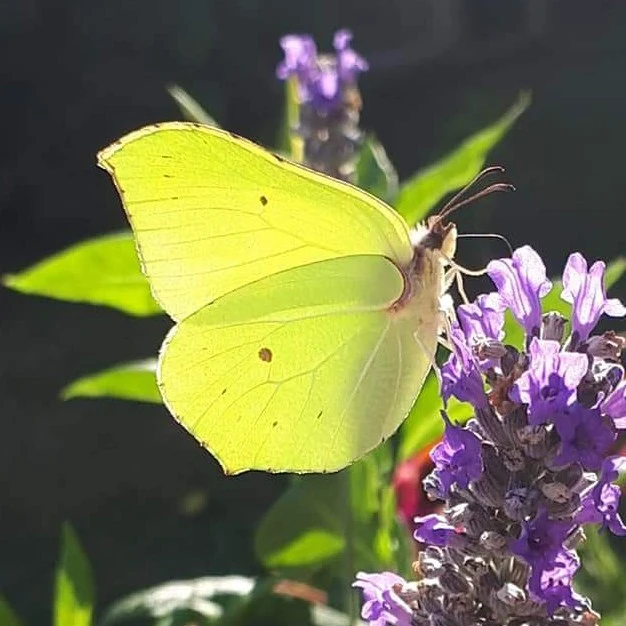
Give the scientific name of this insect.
Gonepteryx rhamni
